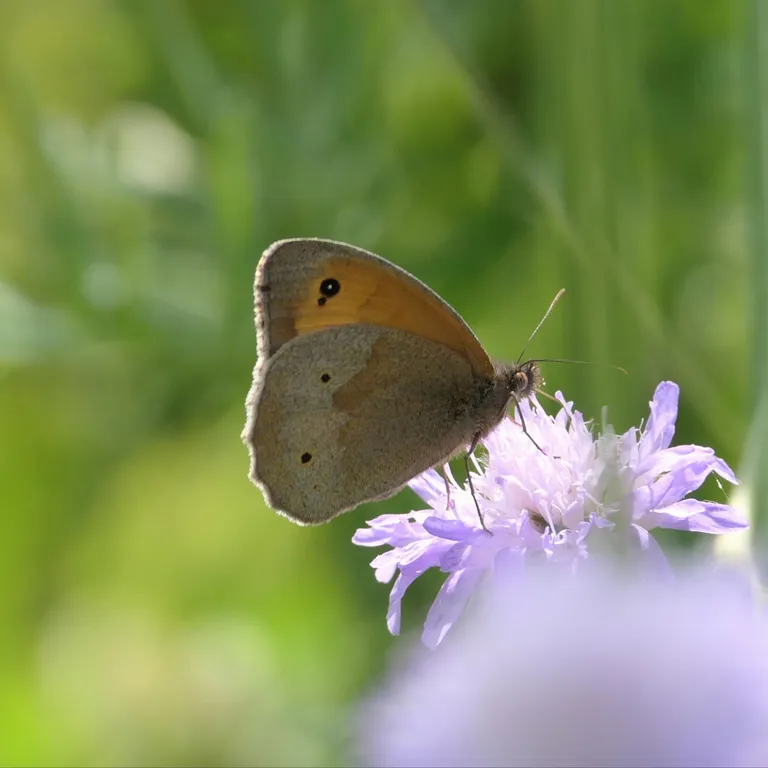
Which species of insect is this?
Maniola jurtina
